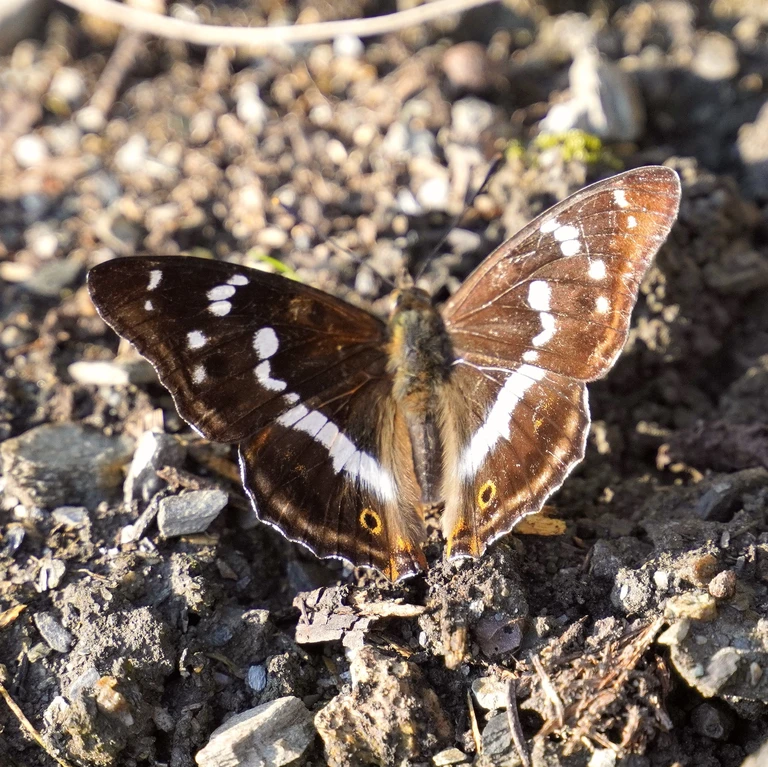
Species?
Apatura iris
